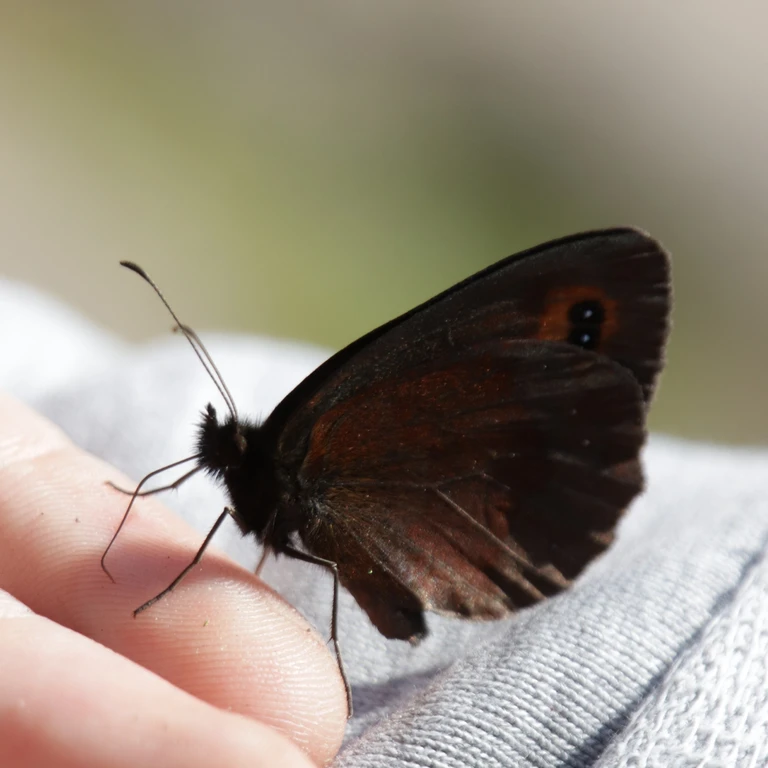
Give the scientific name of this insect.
Erebia aethiops
